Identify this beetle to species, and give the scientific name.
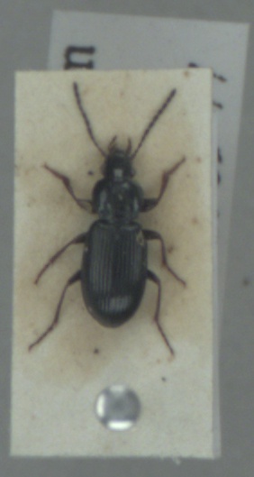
Pterostichus diligens
